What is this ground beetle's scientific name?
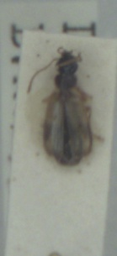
Philorhizus notatus
